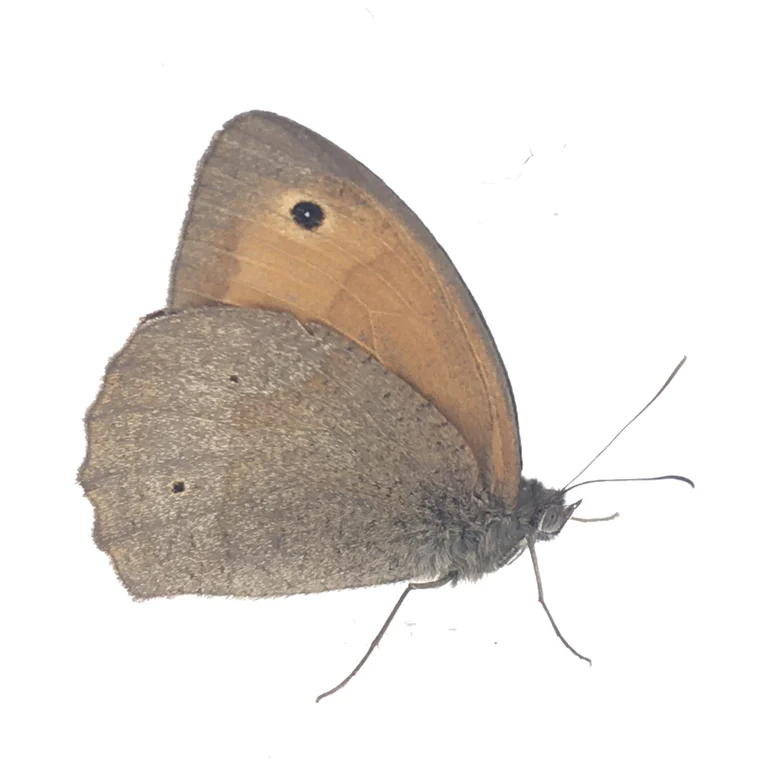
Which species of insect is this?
Maniola jurtina
